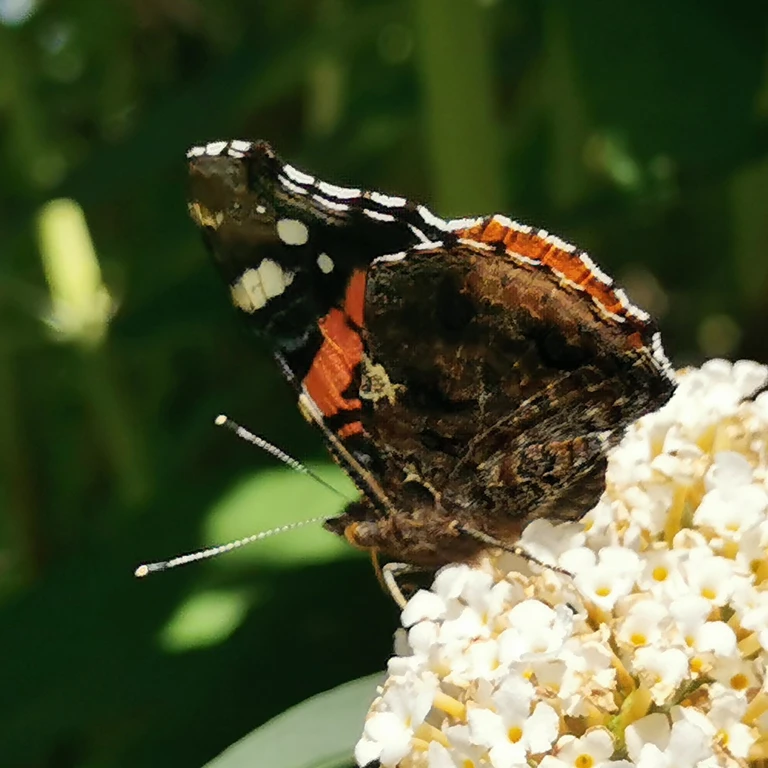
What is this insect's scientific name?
Vanessa atalanta
